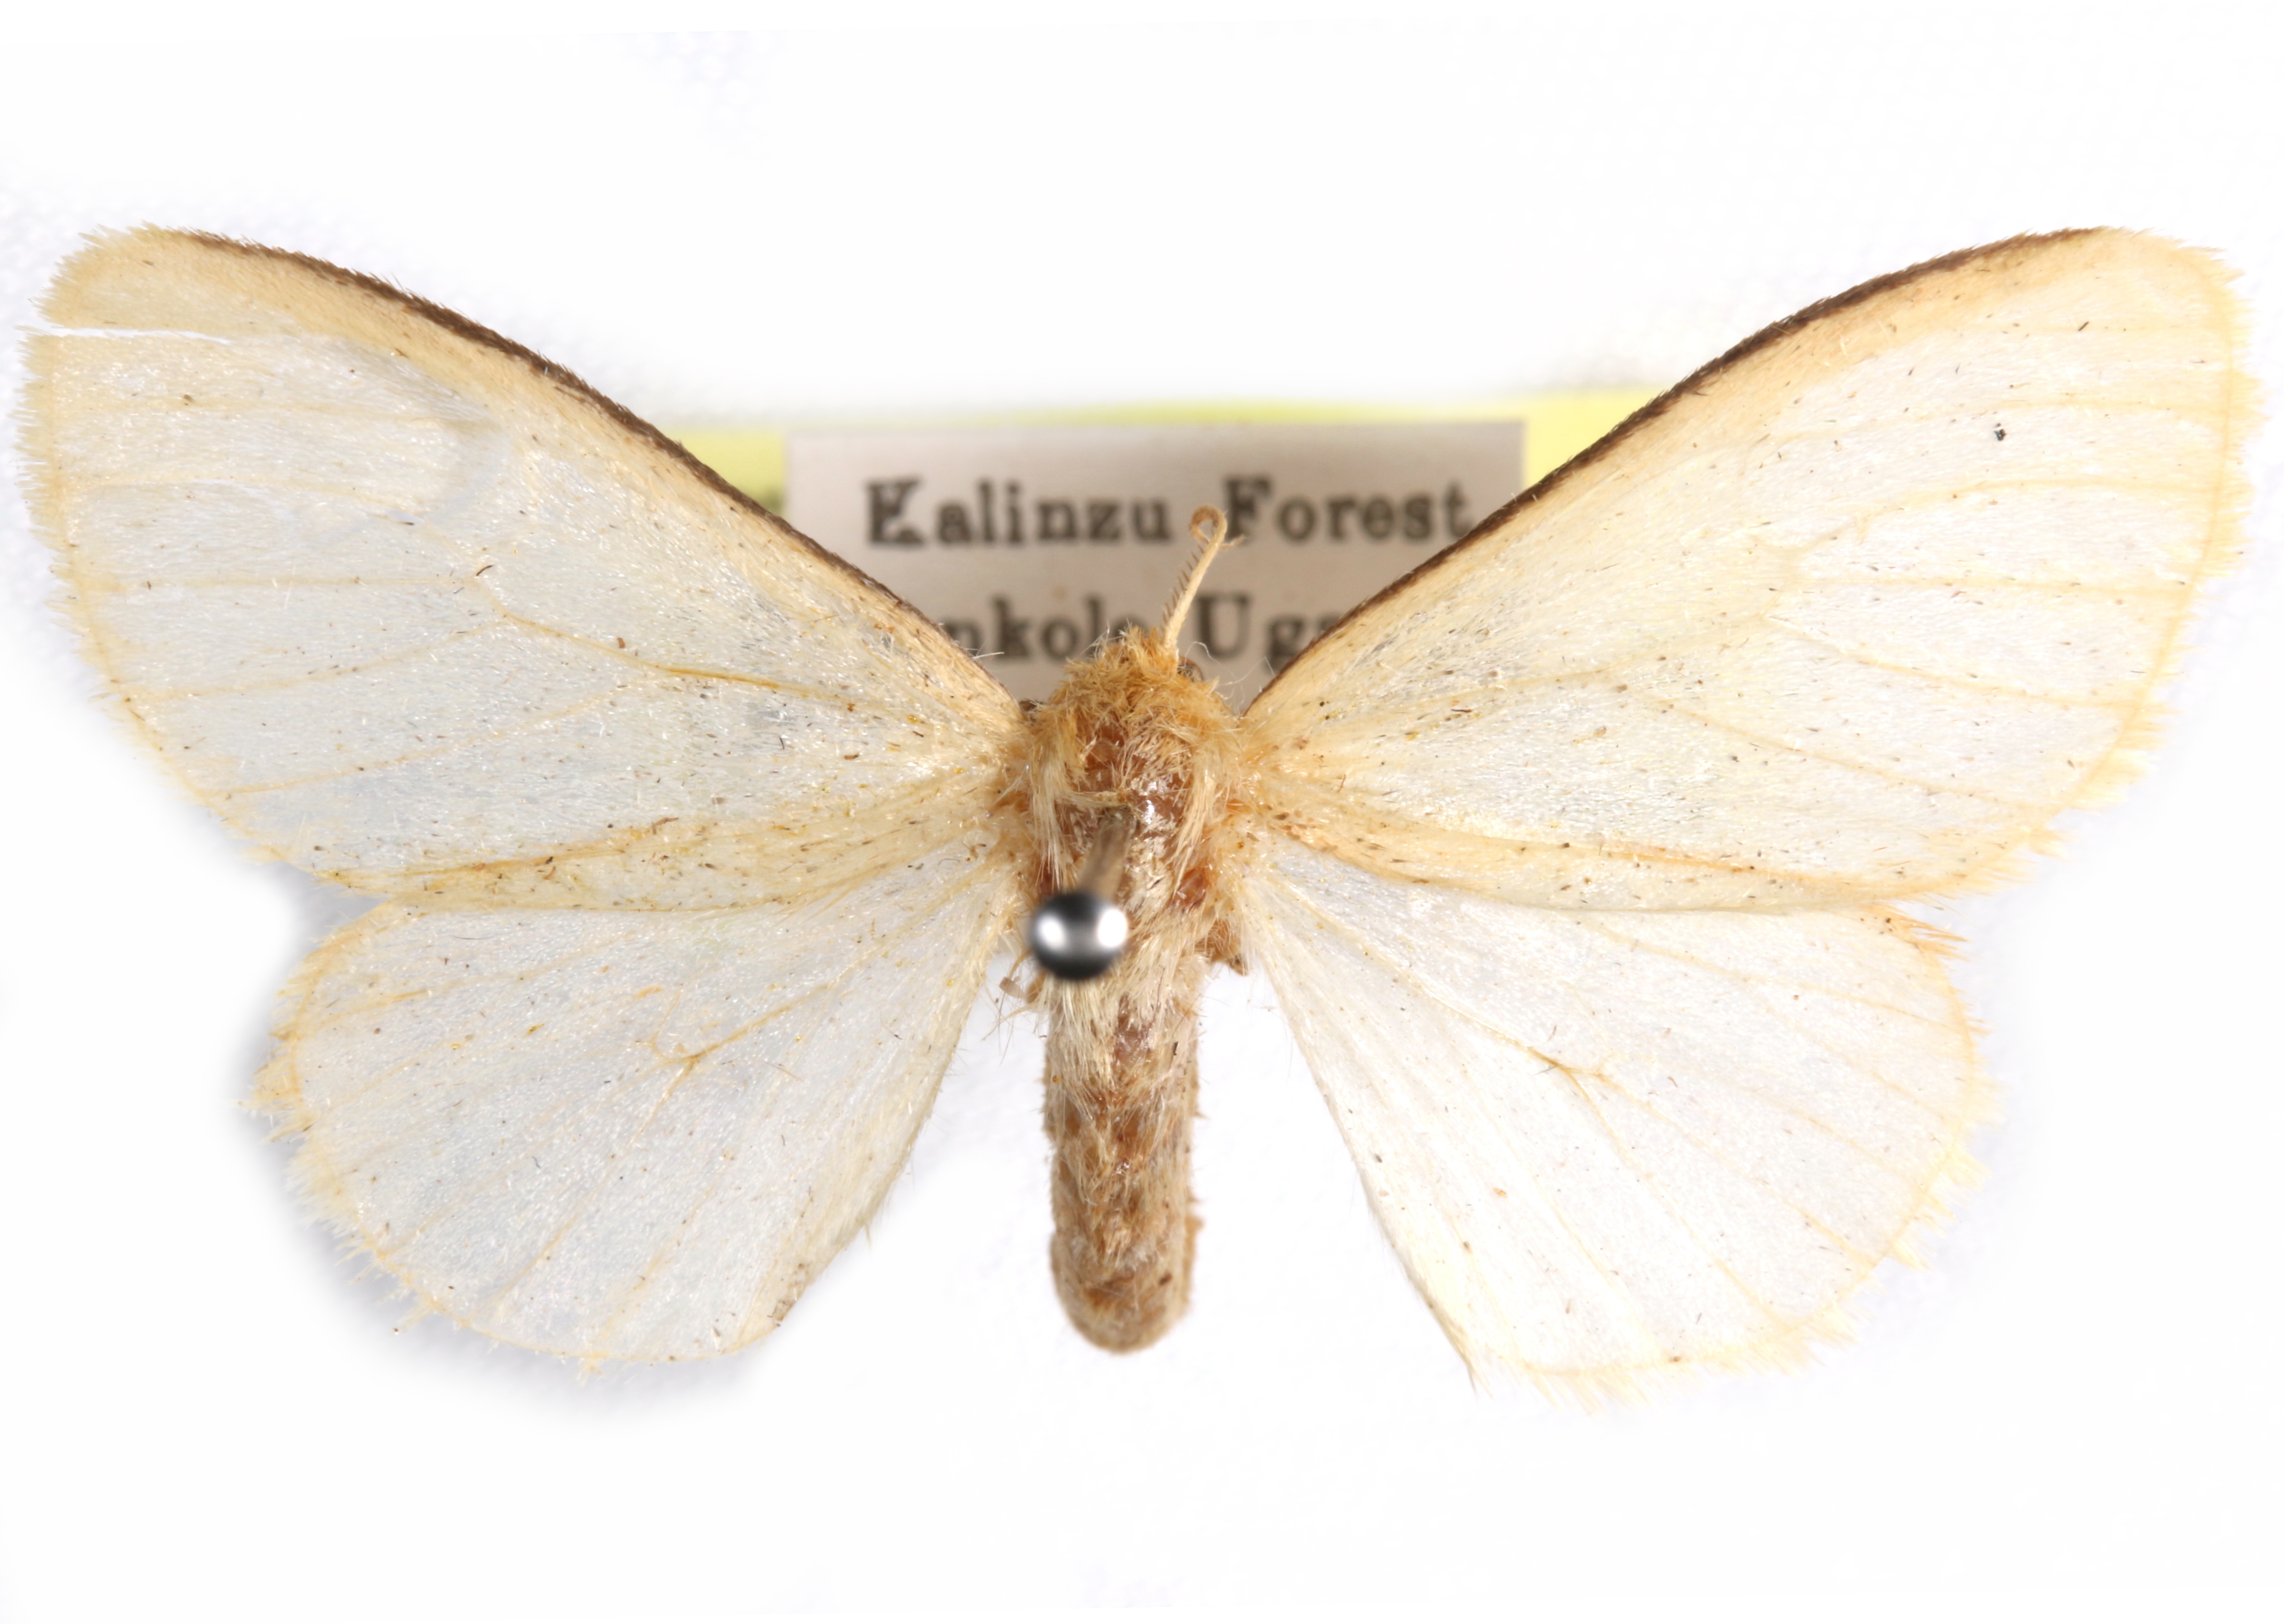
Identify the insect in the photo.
Creagra atricosta
